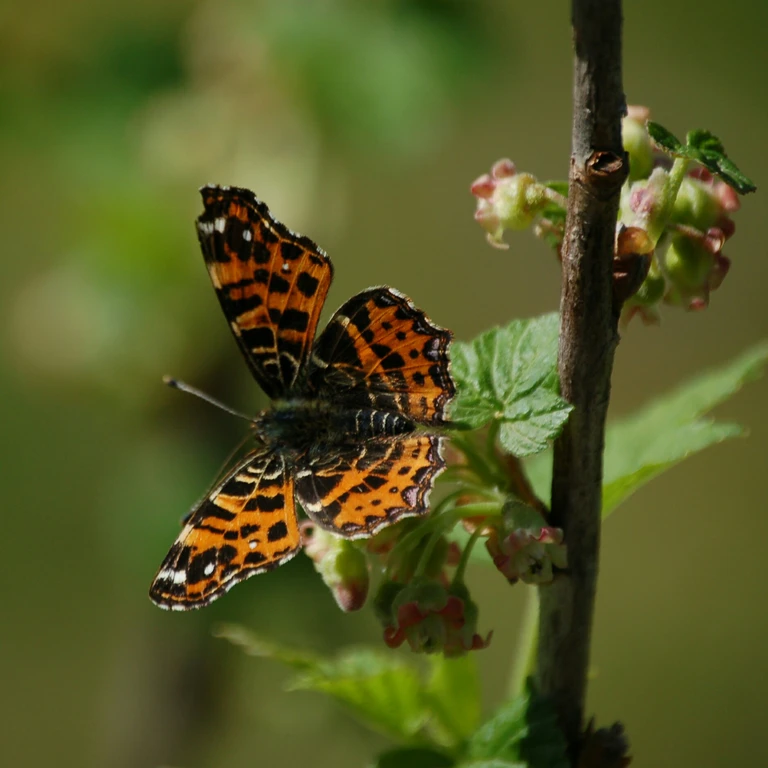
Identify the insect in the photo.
Araschnia levana
